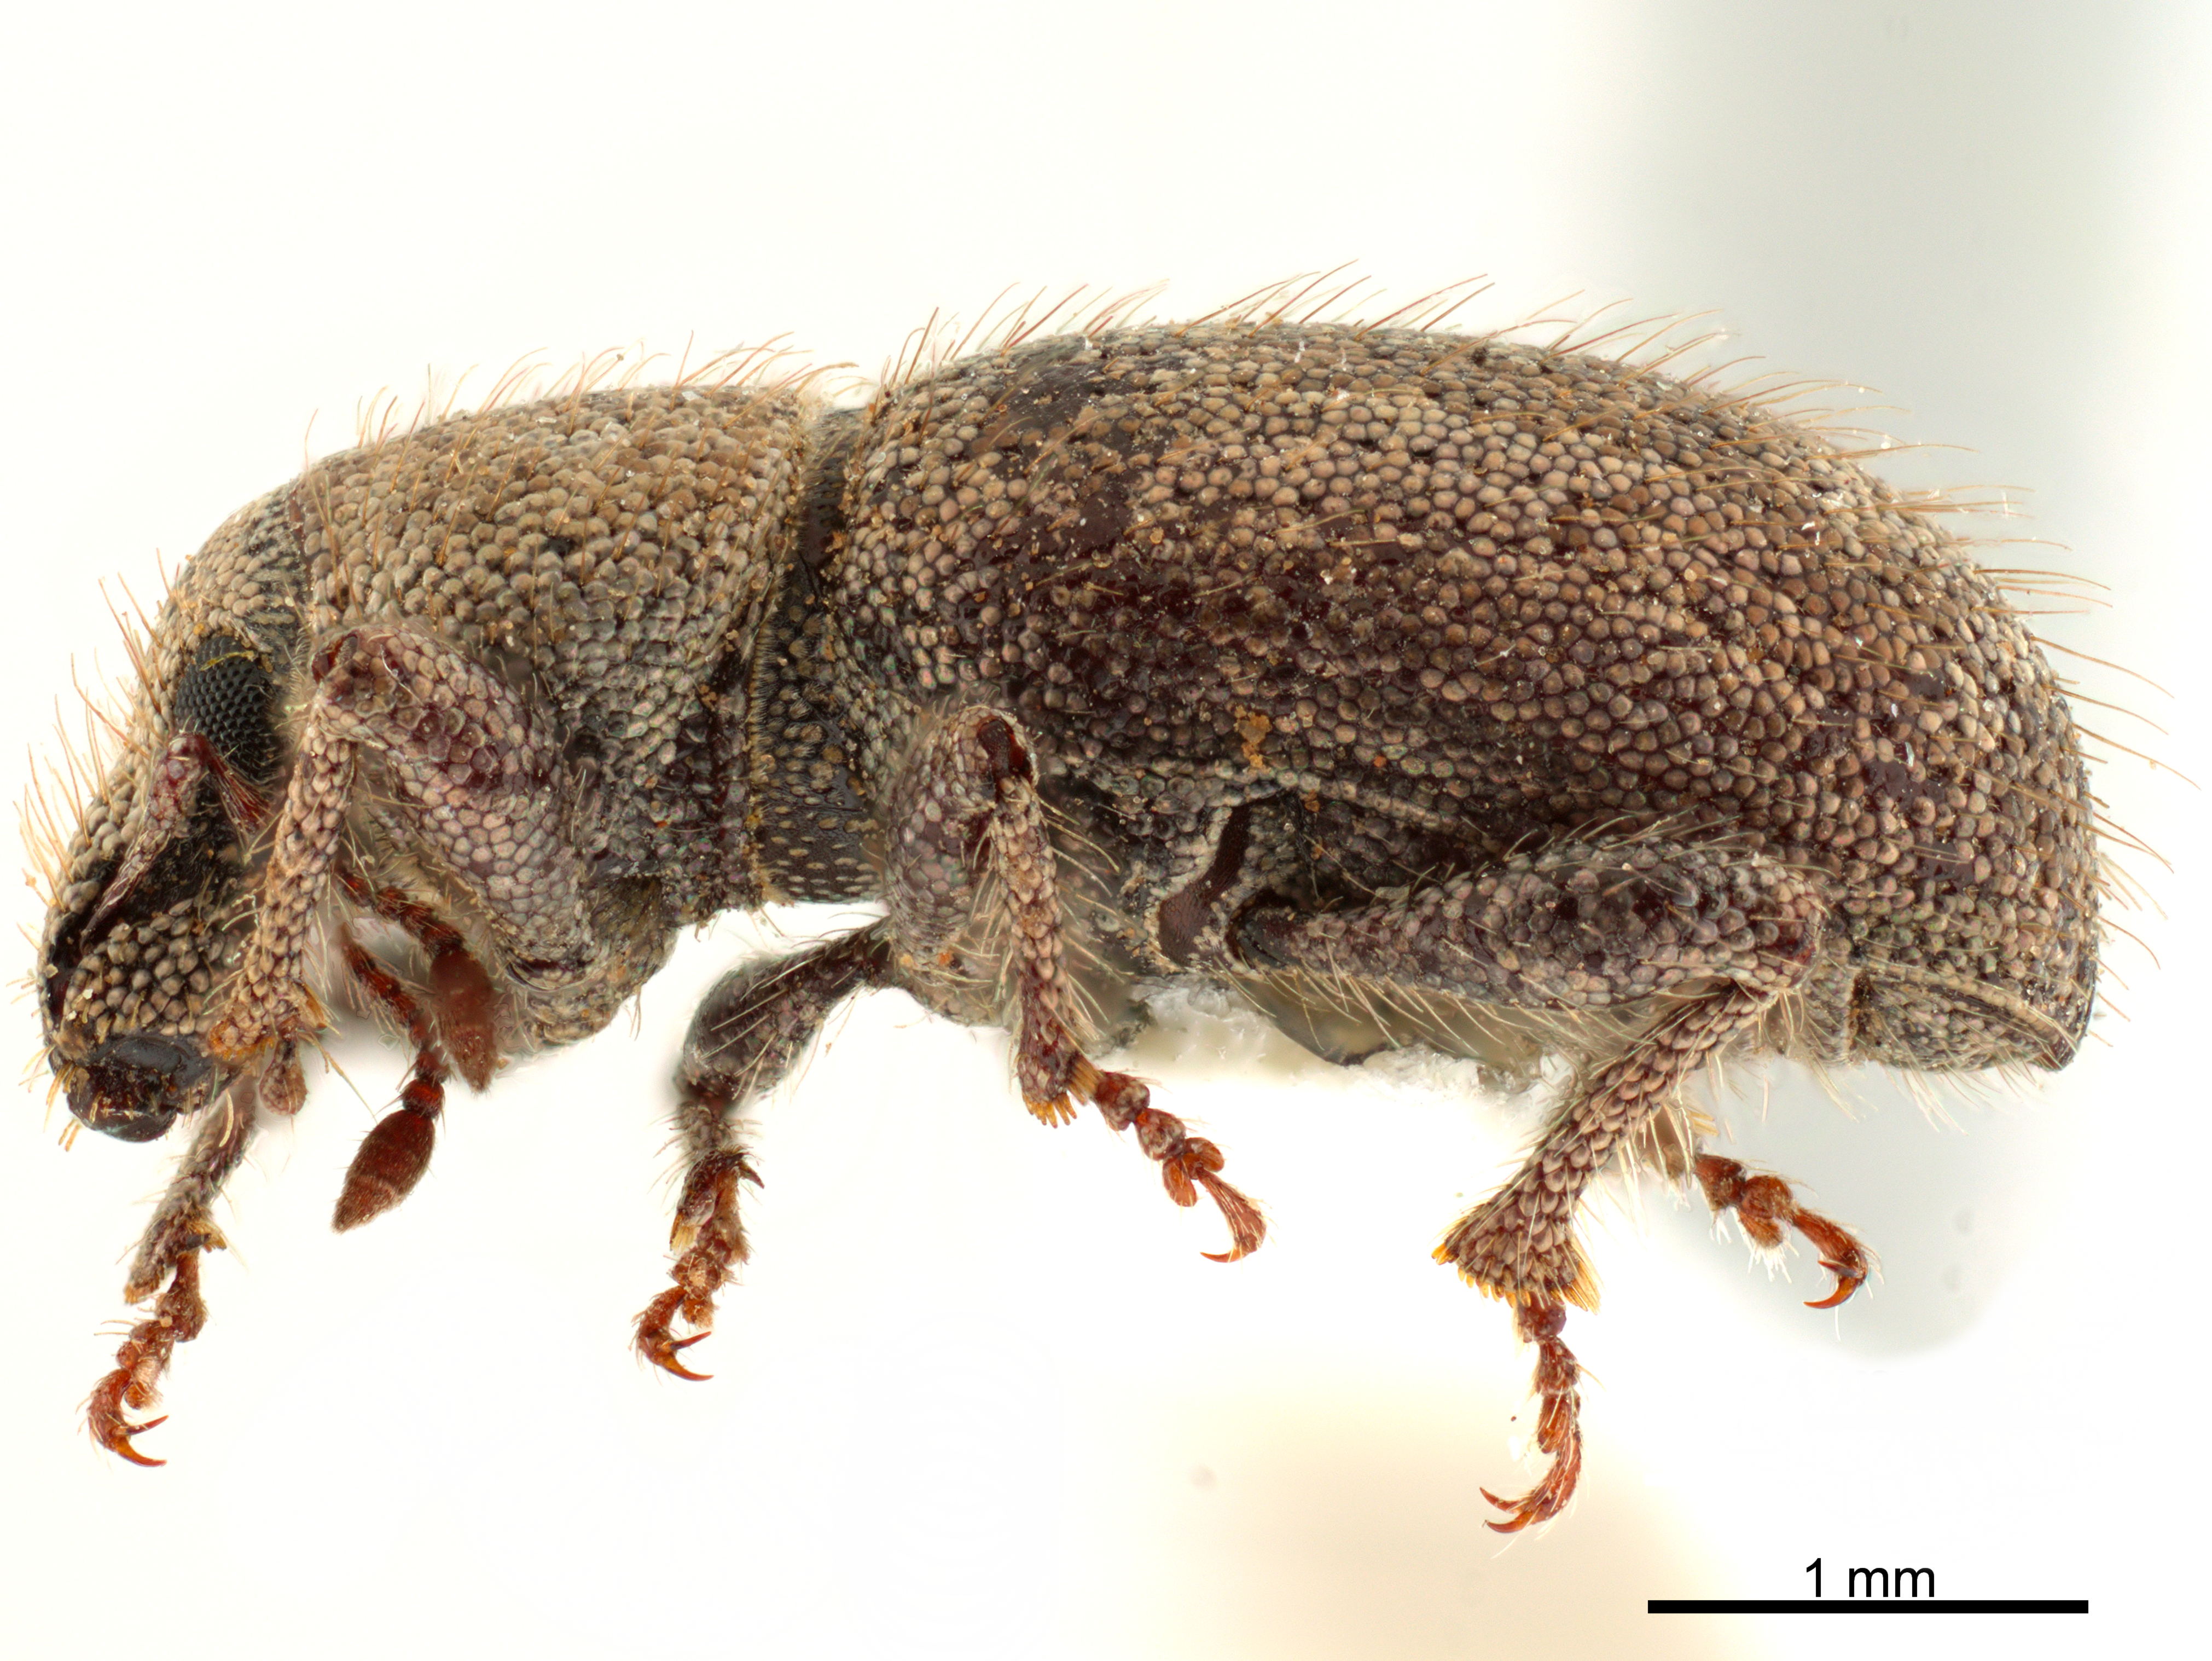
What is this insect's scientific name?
Diamimus subsericeus
